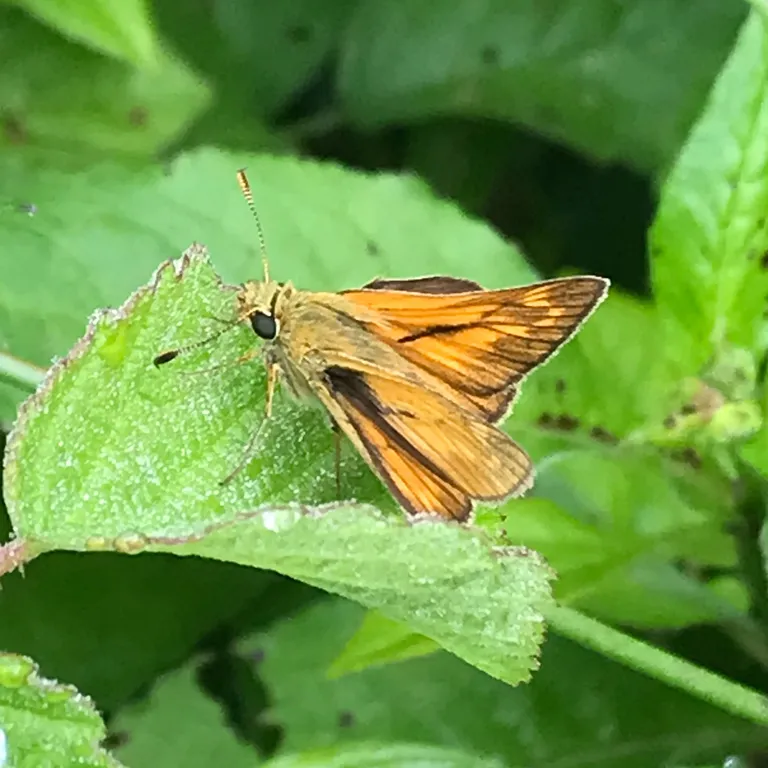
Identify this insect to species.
Ochlodes sylvanus (also Ochlodes venata)
